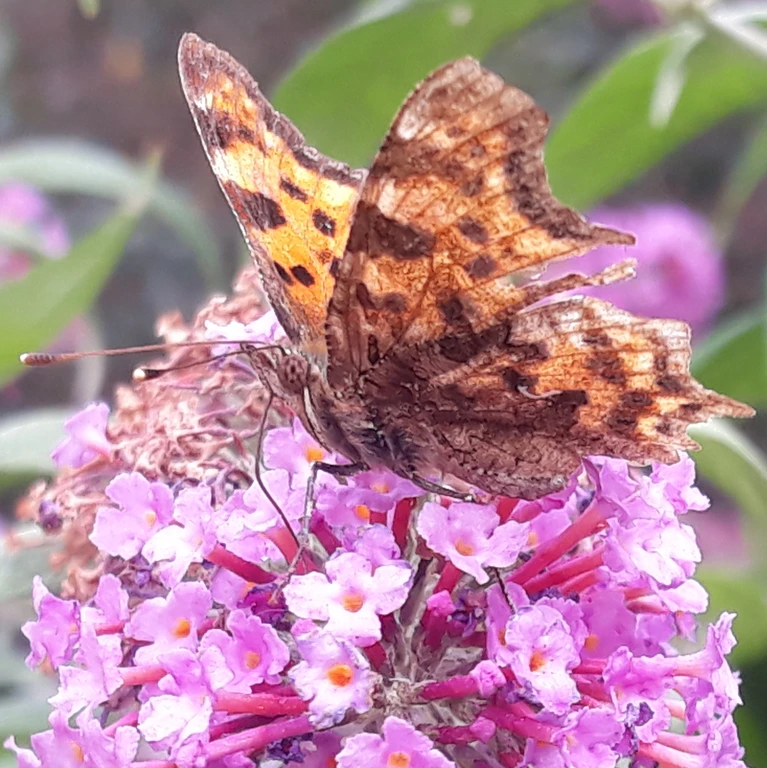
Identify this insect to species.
Polygonia c-album
